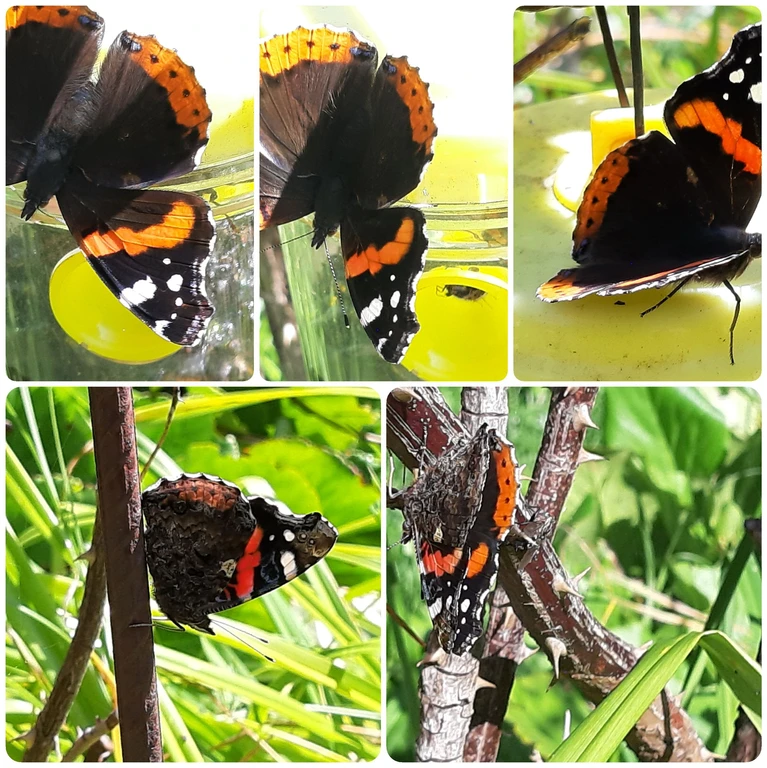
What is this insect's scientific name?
Vanessa atalanta
